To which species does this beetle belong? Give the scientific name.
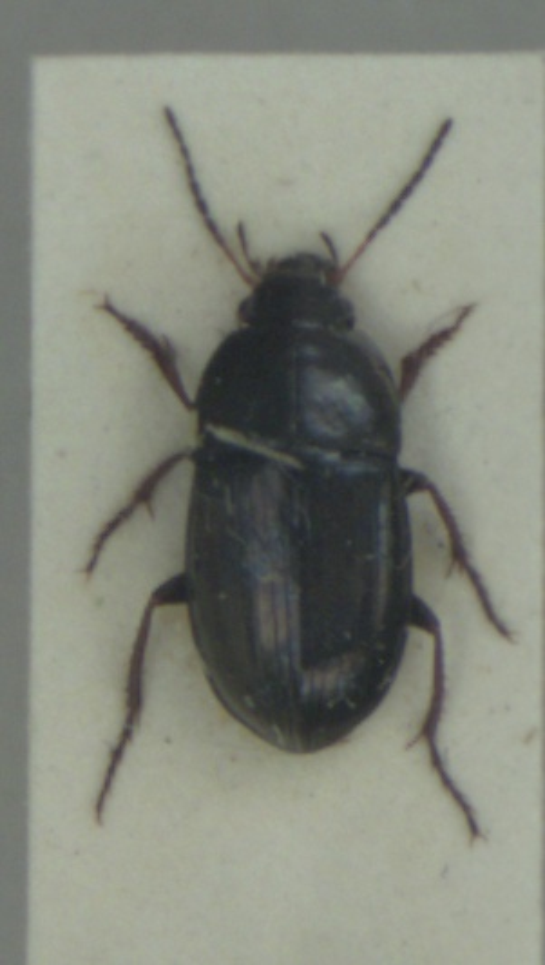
Amara convexior
